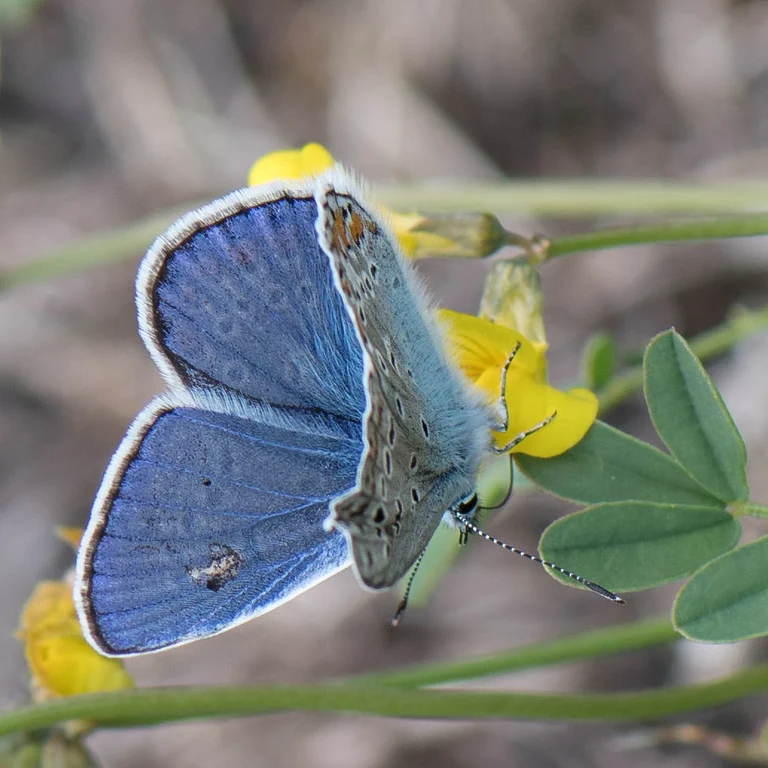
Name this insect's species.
Polyommatus icarus
